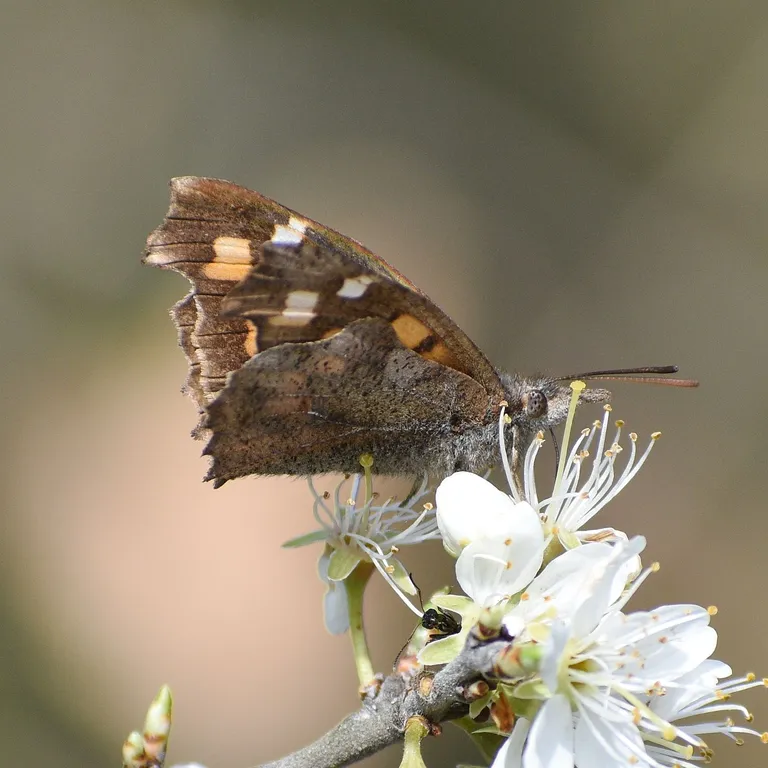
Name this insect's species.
Libythea celtis
